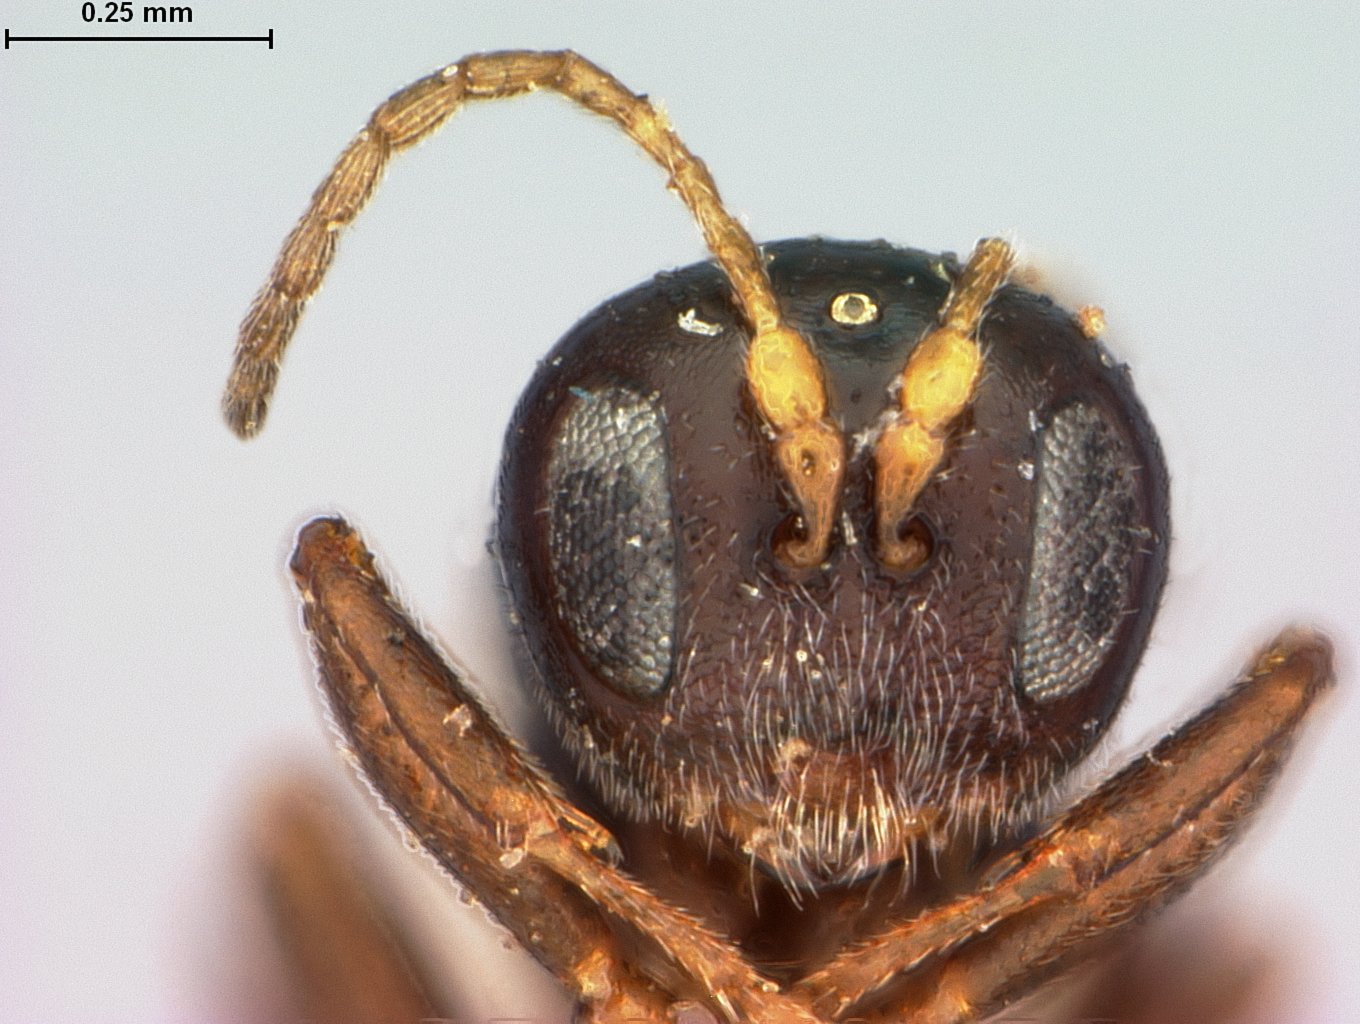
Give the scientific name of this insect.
Bassettia gemmae
